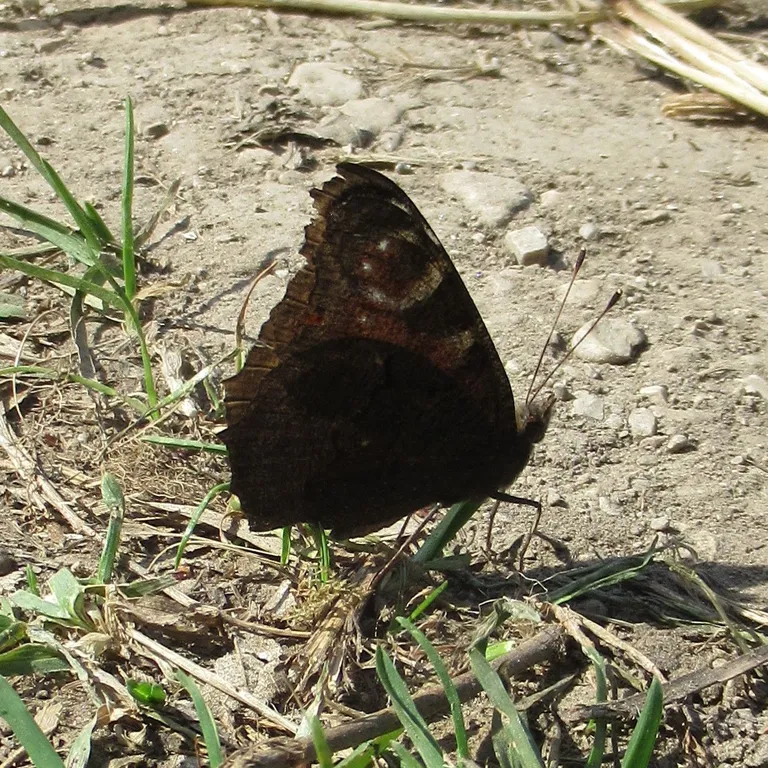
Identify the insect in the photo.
Aglais io
